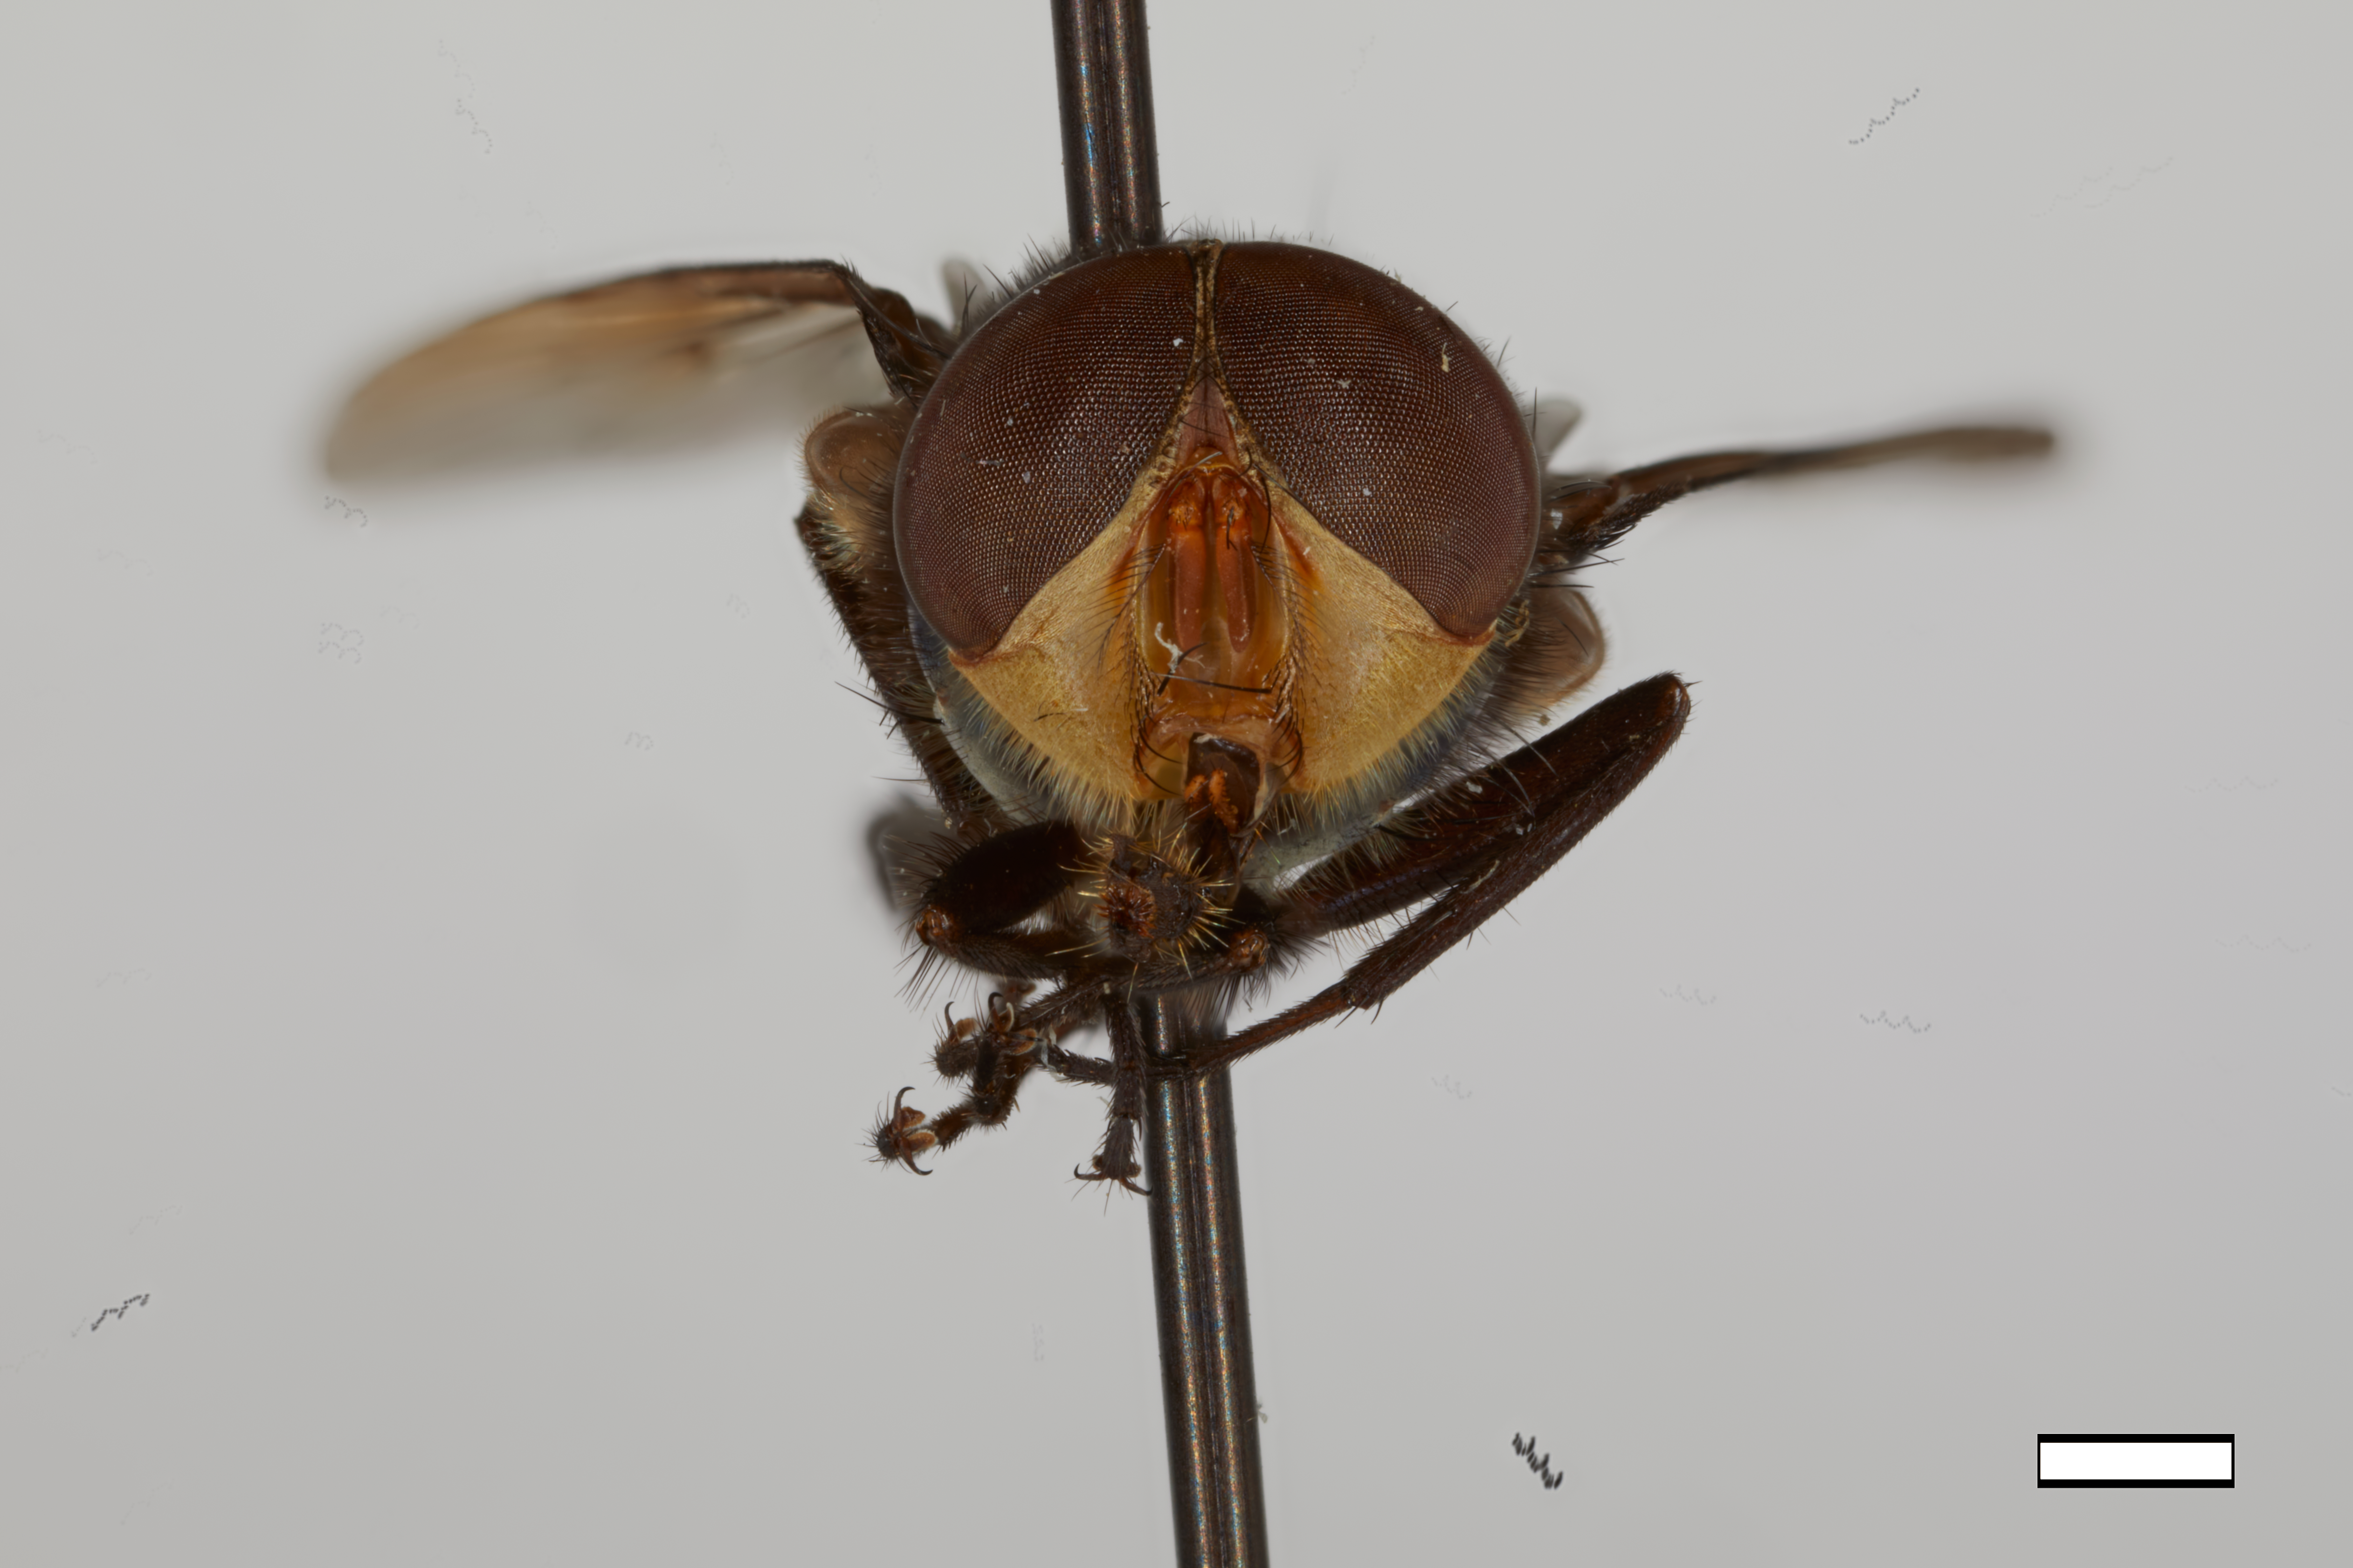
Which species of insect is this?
Eucompsomyia sabroskyi
